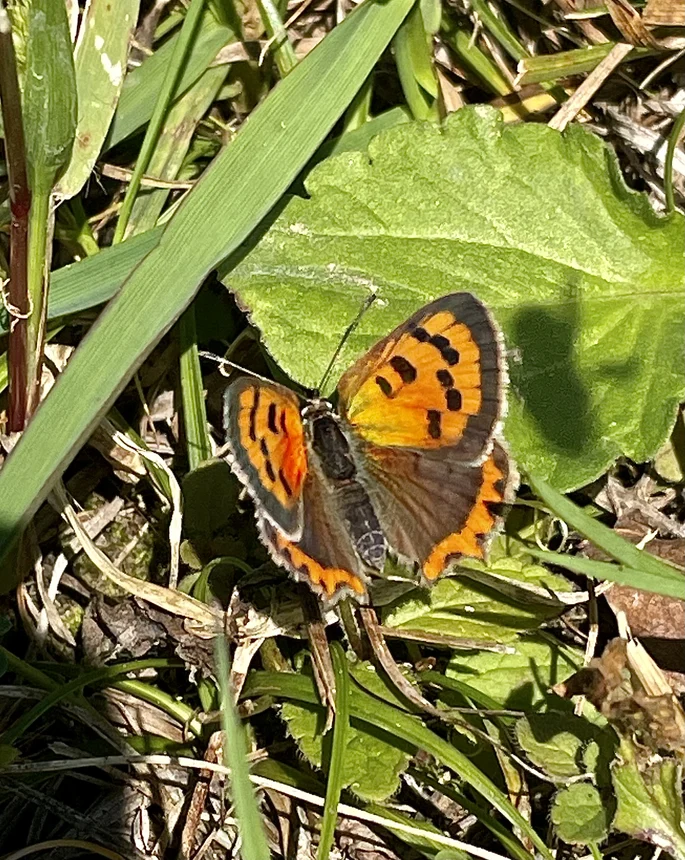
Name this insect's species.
Lycaena phlaeas
